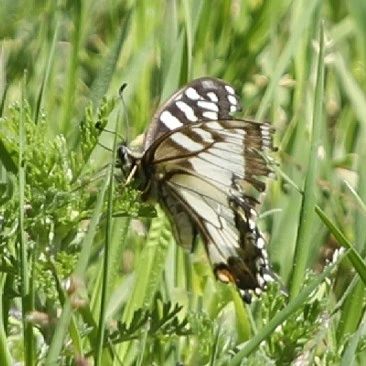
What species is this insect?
Papilio machaon
